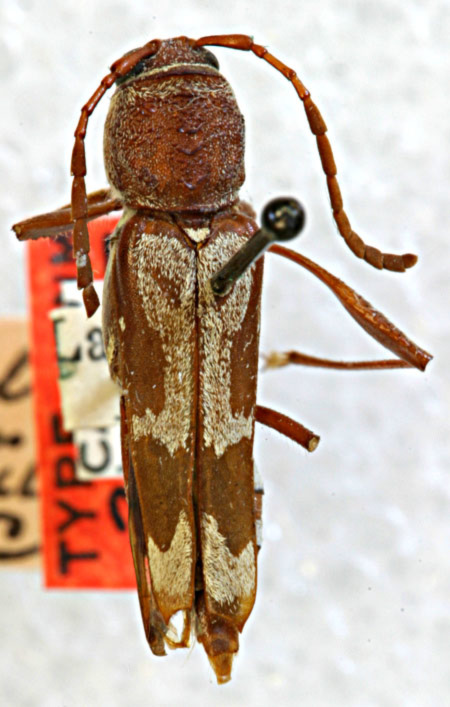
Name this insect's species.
Euryscelis subtropica (also Euryscelis suturalis)
